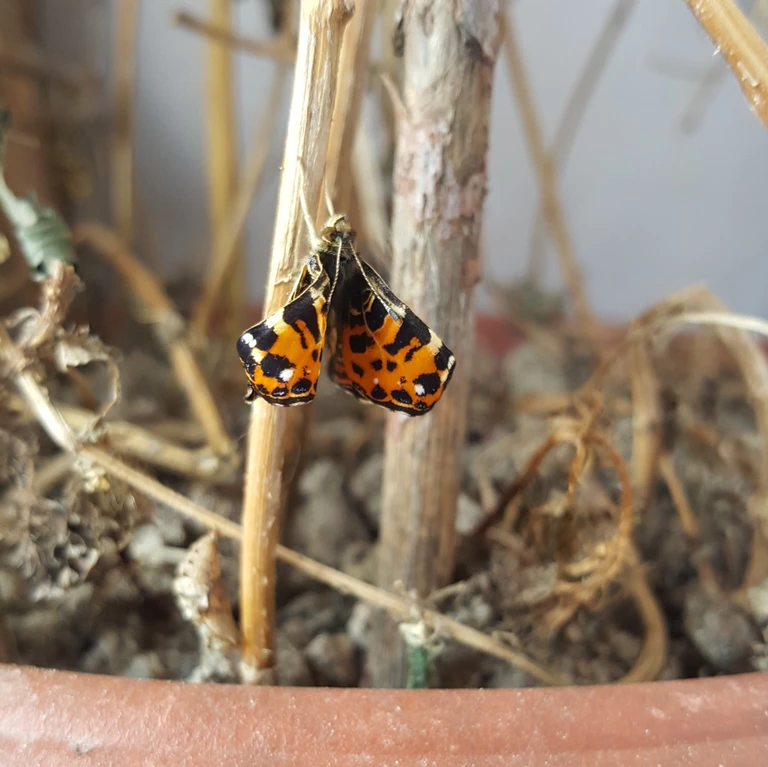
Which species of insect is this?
Araschnia levana
